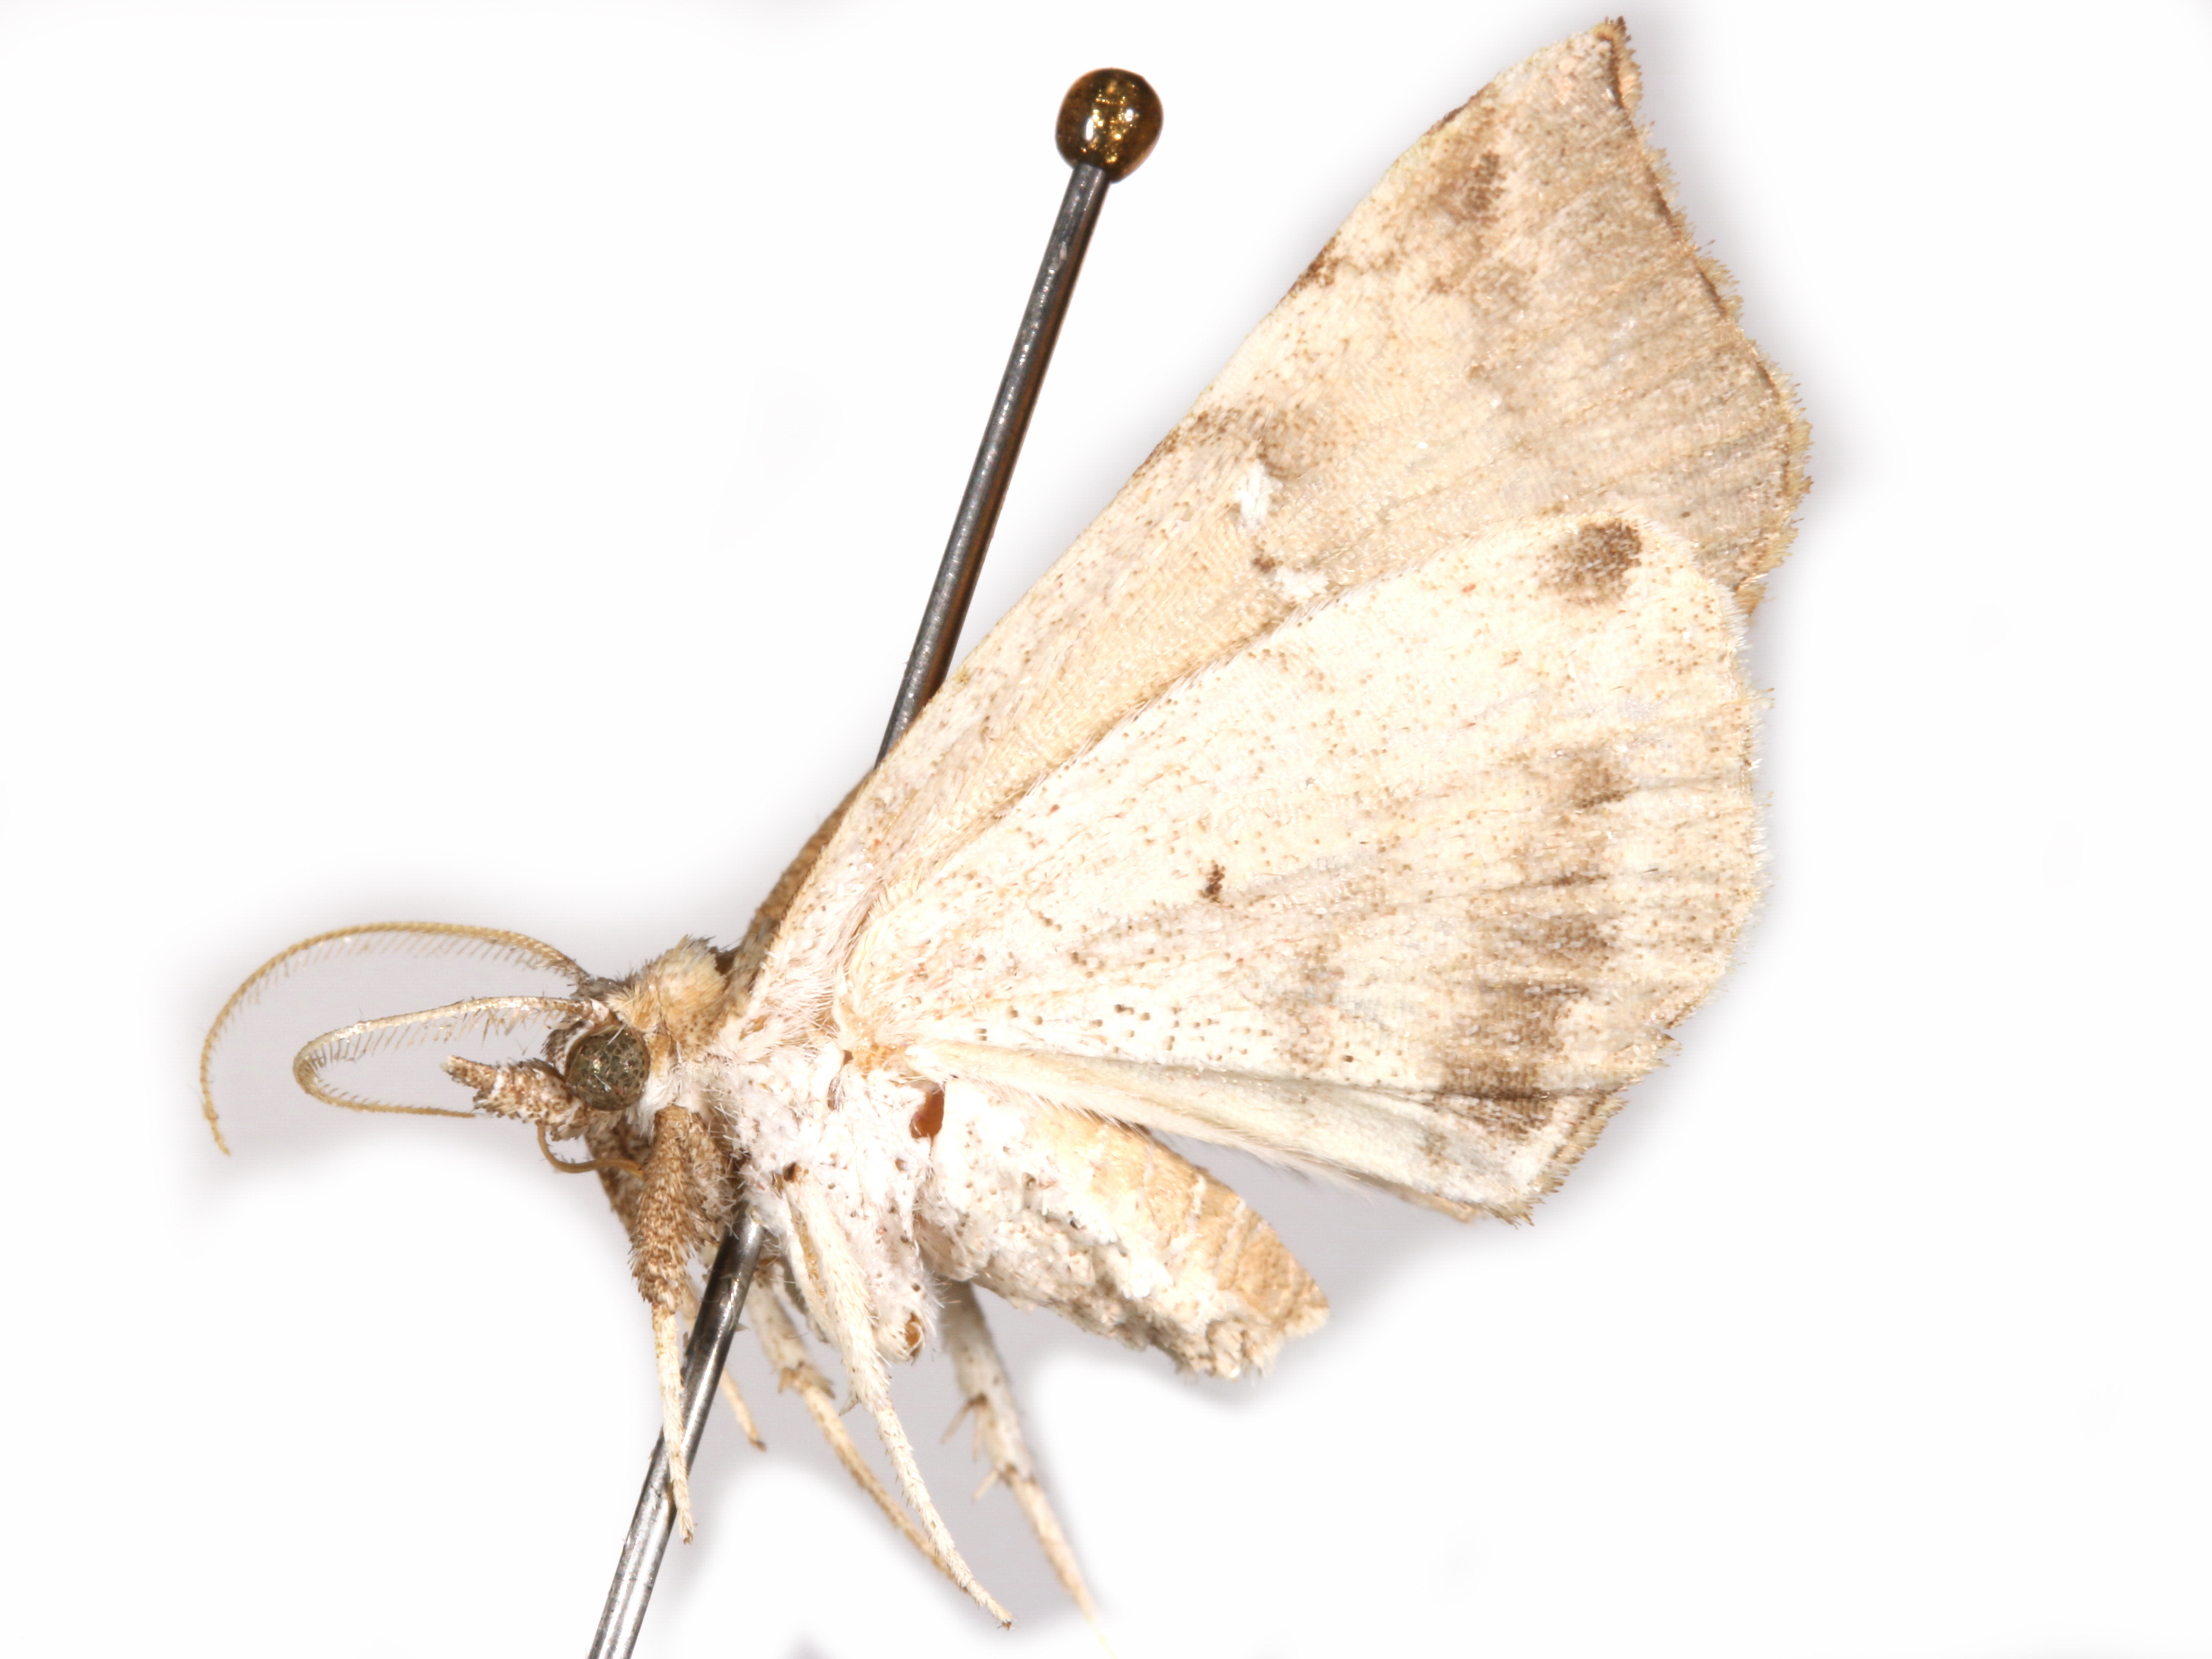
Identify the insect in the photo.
Disticta atava
